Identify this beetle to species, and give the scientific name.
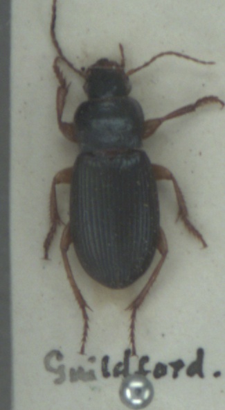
Ophonus laticollis
